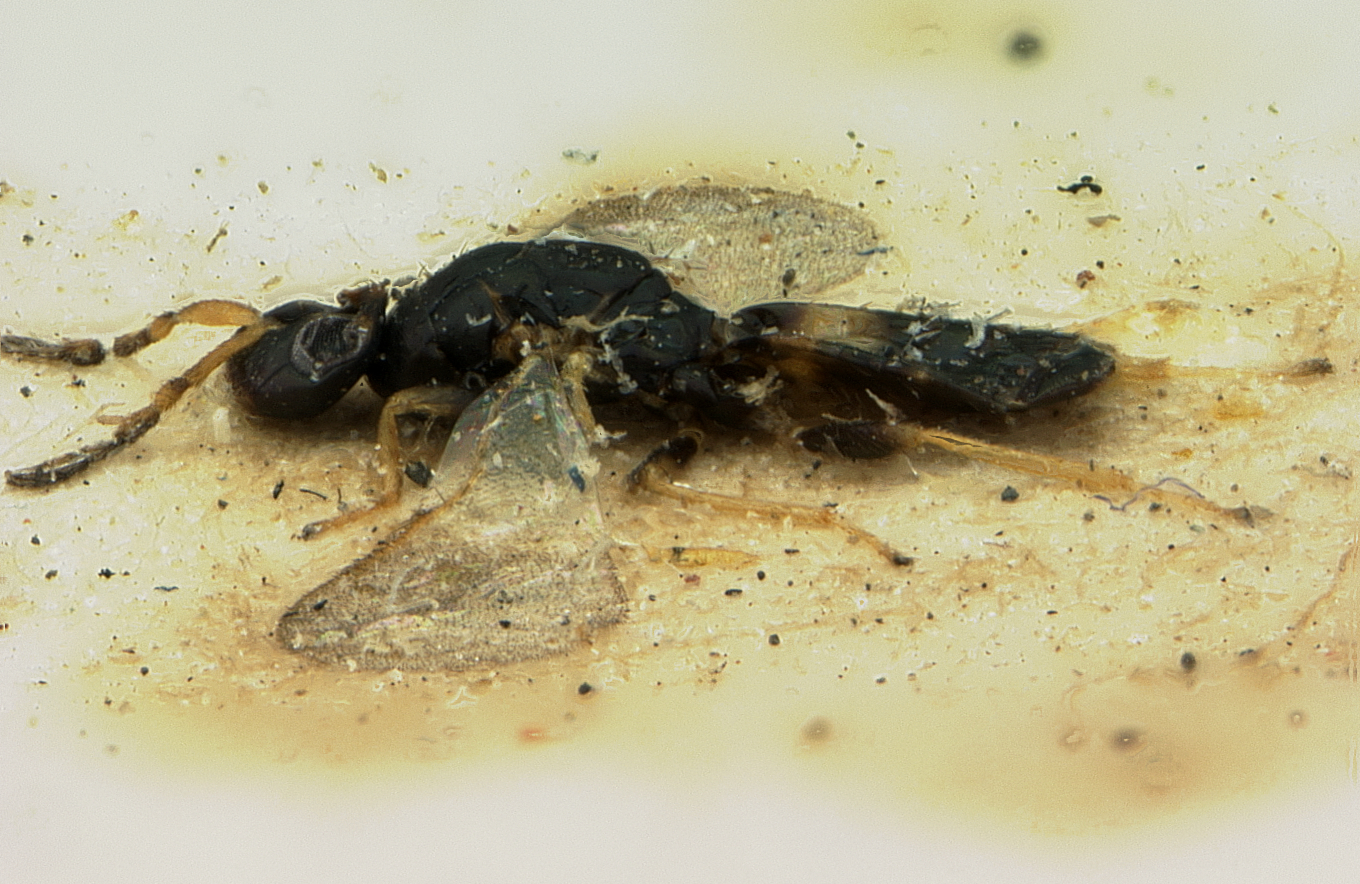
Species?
Elachertus basilaris
